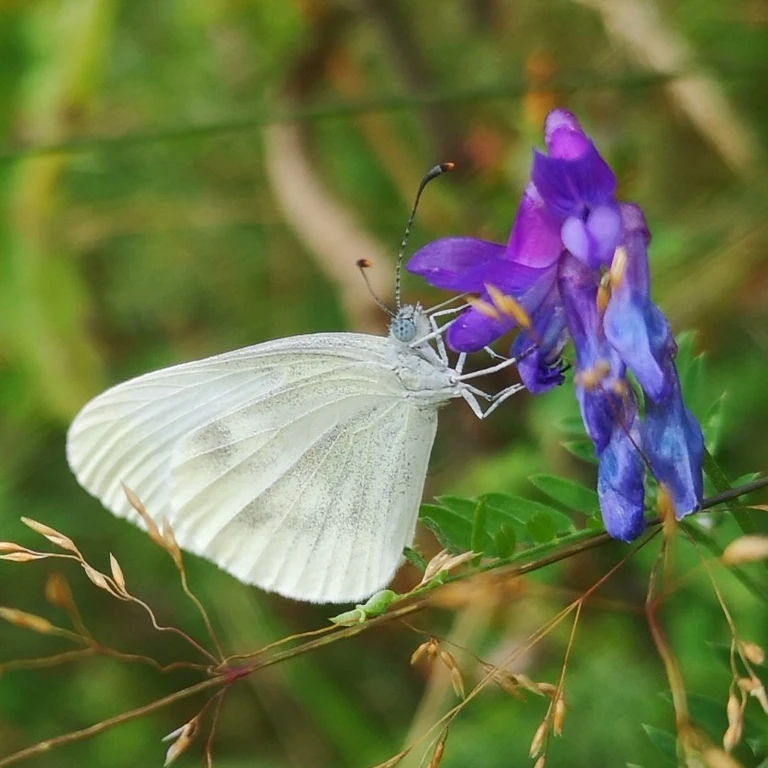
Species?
Leptidea sinapis/juvernica
